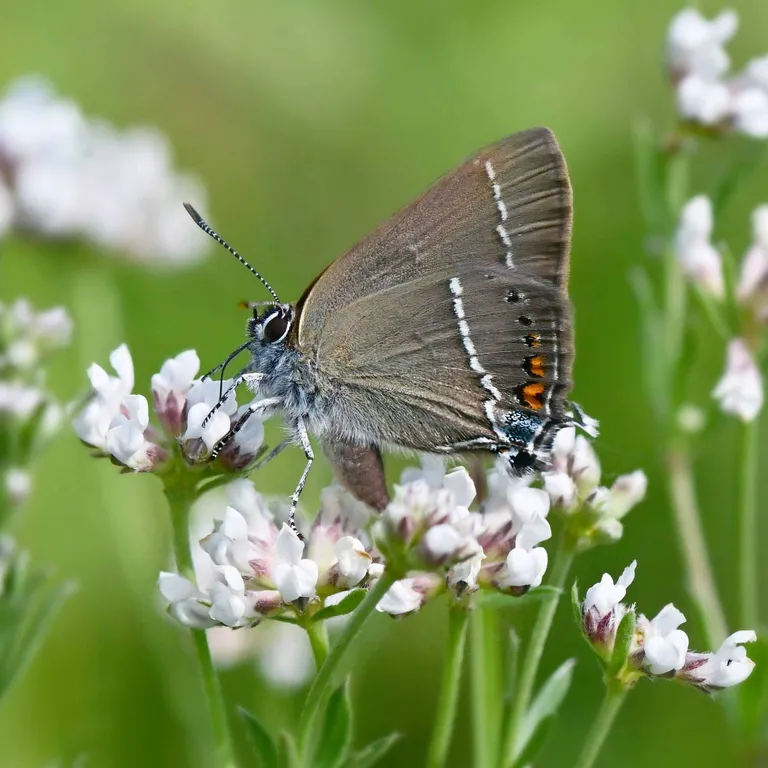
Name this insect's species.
Satyrium spini (also Tuttiola spini)
